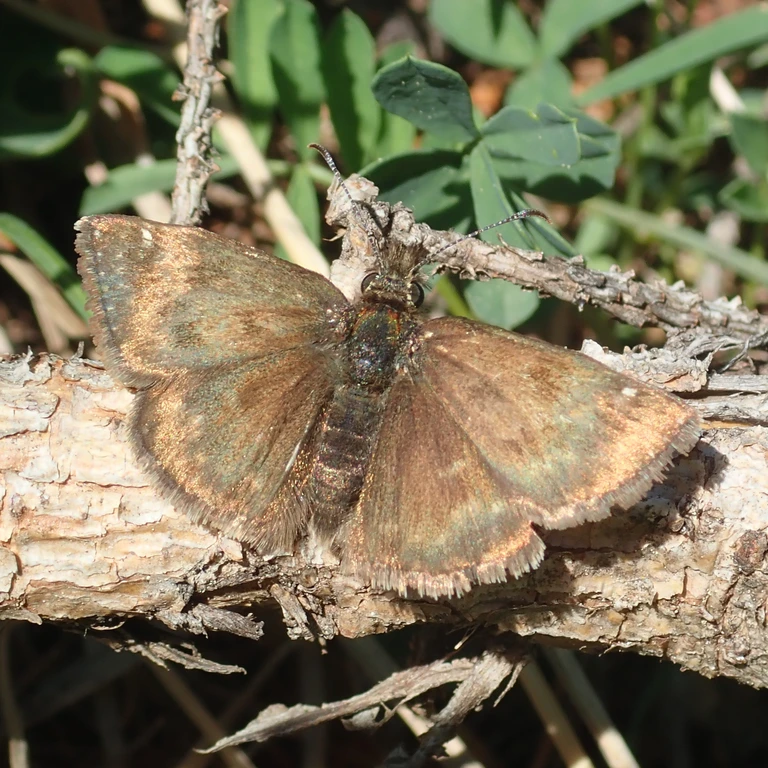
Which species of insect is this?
Erynnis tages
